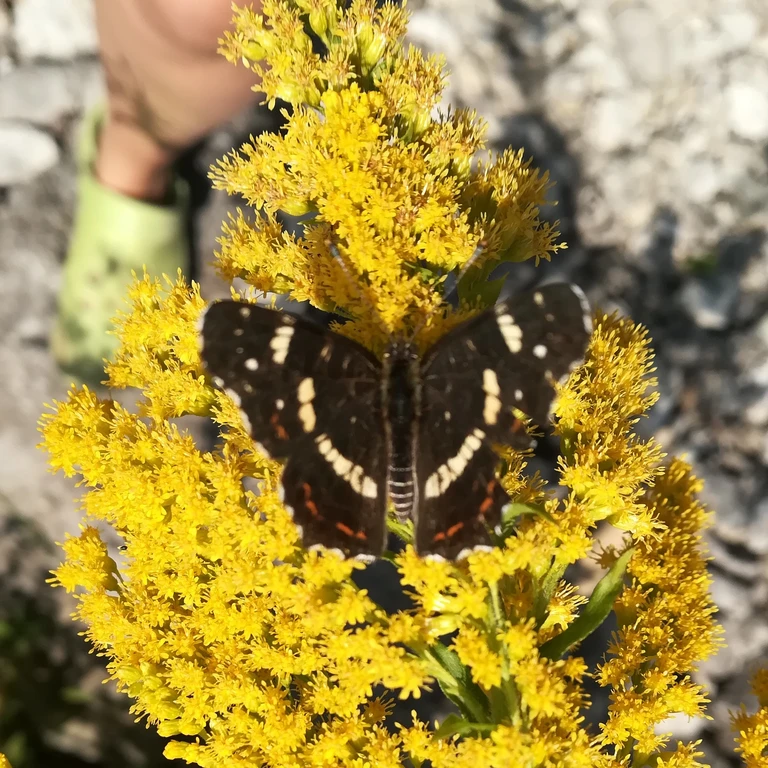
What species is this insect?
Araschnia levana
